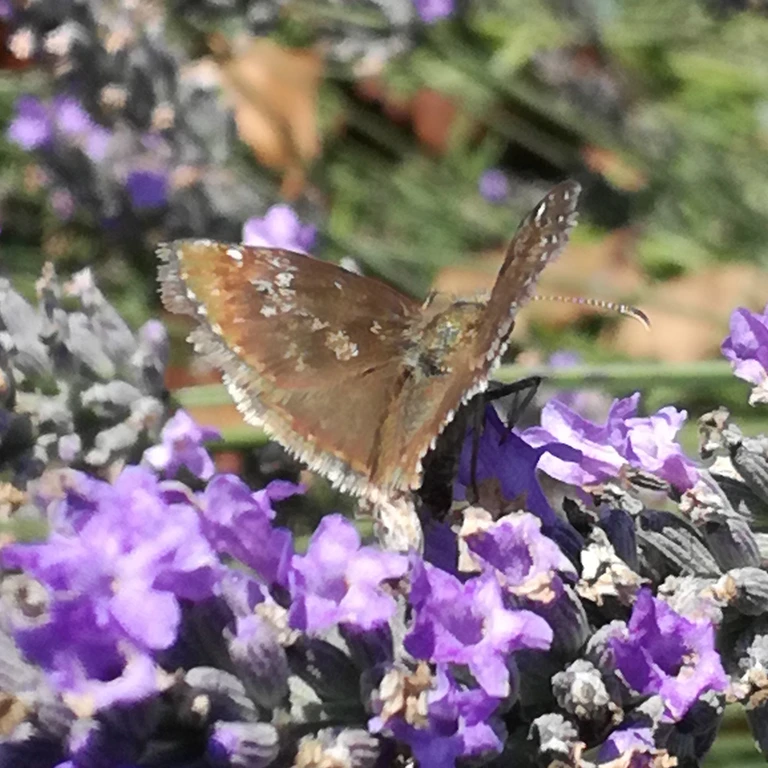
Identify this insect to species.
Erynnis tages
